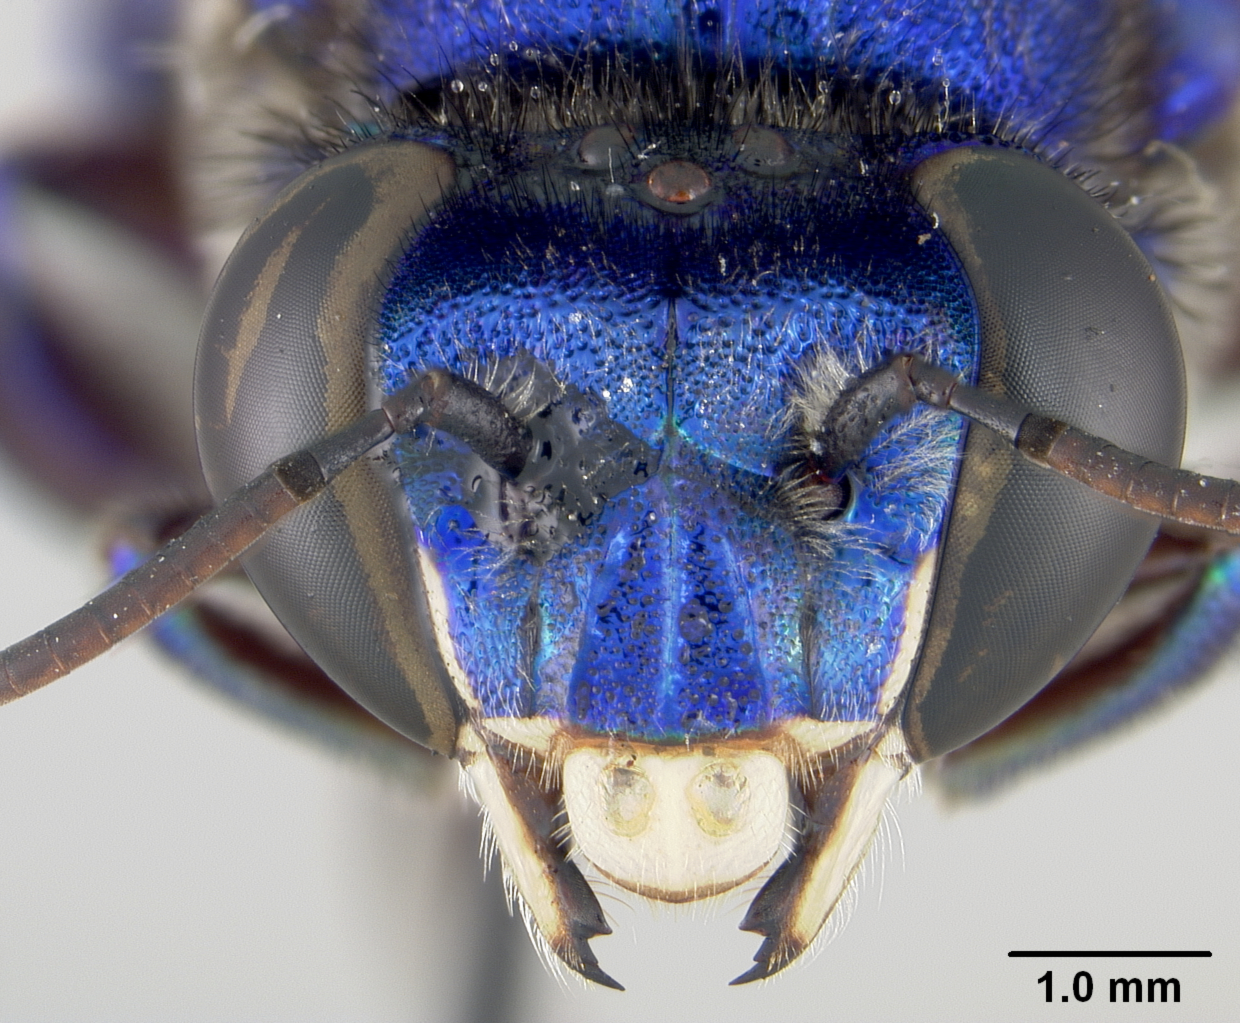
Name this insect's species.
Euglossa retroviridis
